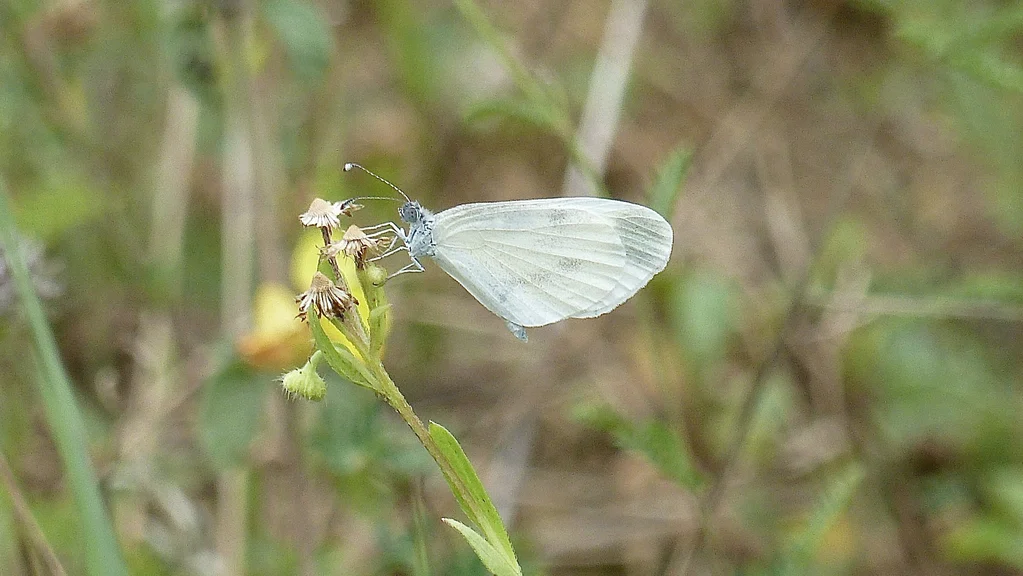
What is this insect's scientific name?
Leptidea sinapis/juvernica
